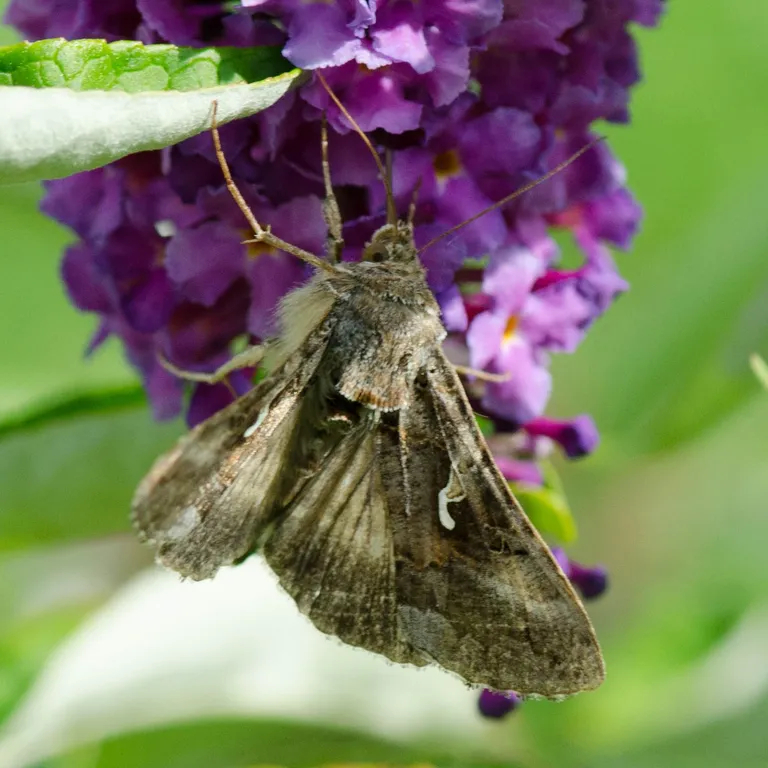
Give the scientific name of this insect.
Autographa gamma
